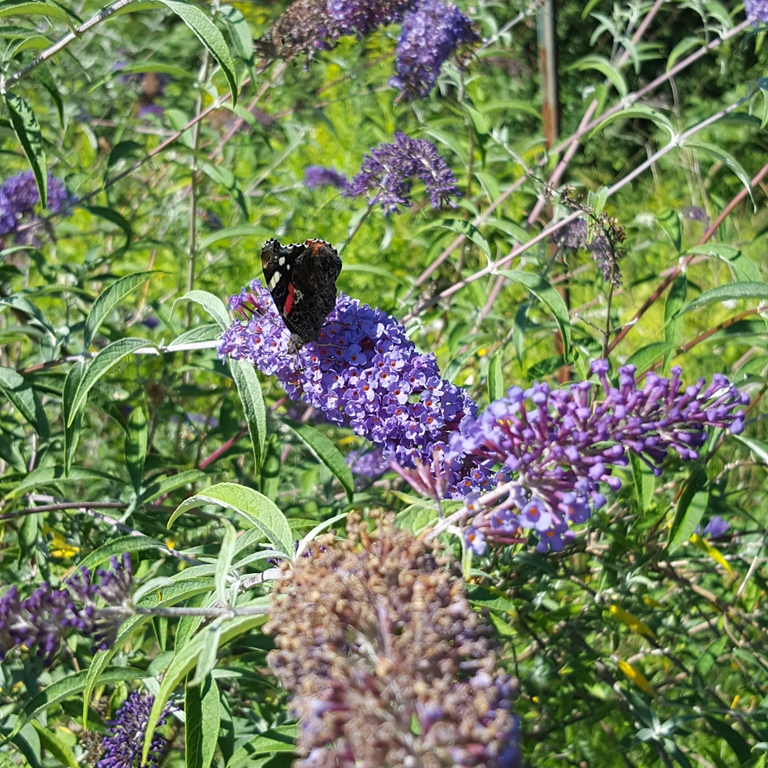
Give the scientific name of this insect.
Vanessa atalanta
